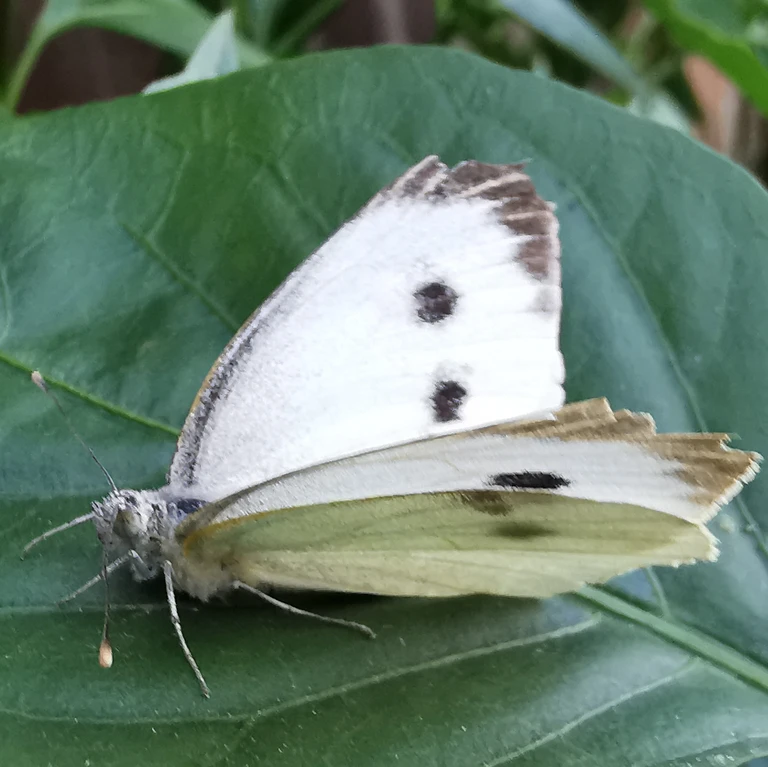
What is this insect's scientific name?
Pieris brassicae
